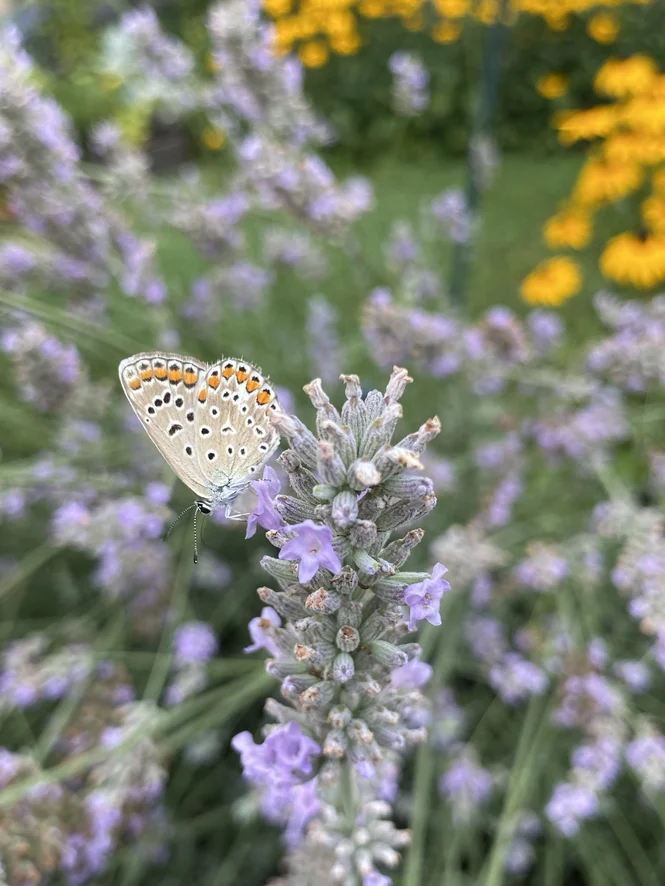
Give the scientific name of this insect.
Polyommatus icarus
